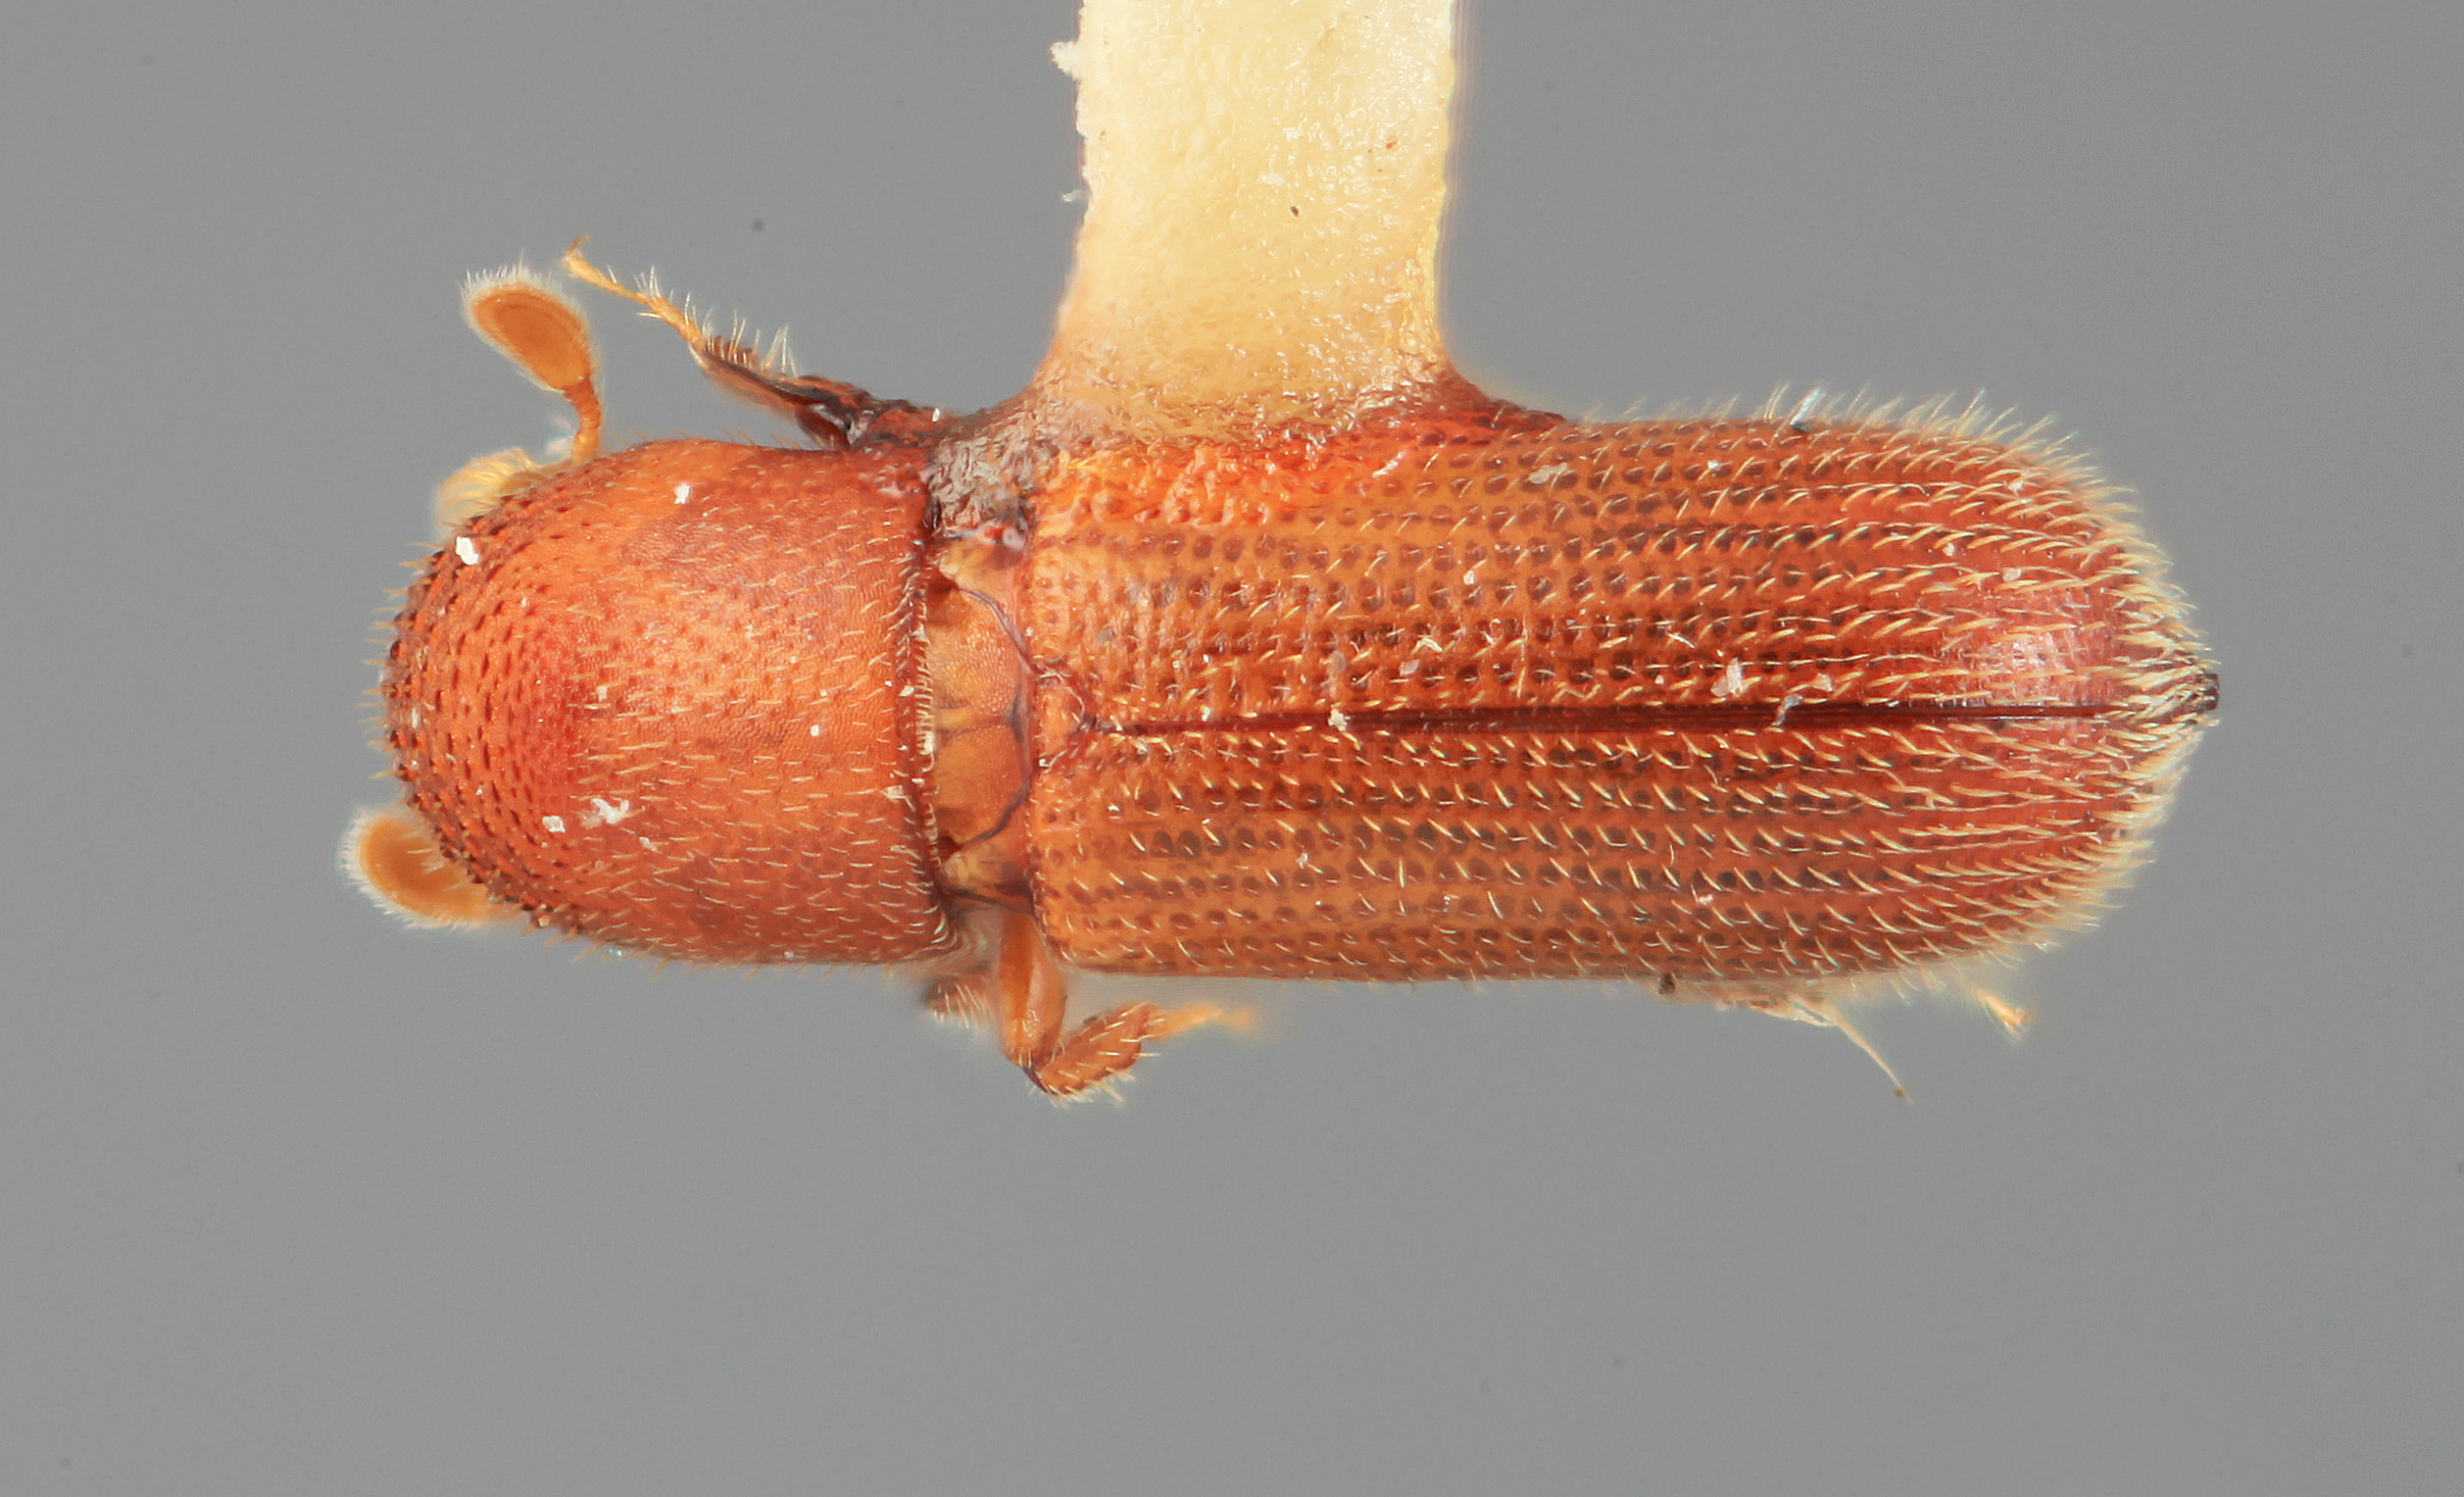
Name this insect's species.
Micracis detentus
